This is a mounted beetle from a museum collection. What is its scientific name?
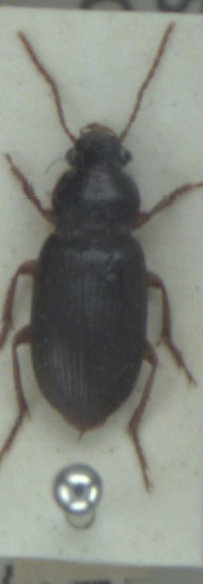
Ophonus puncticeps
